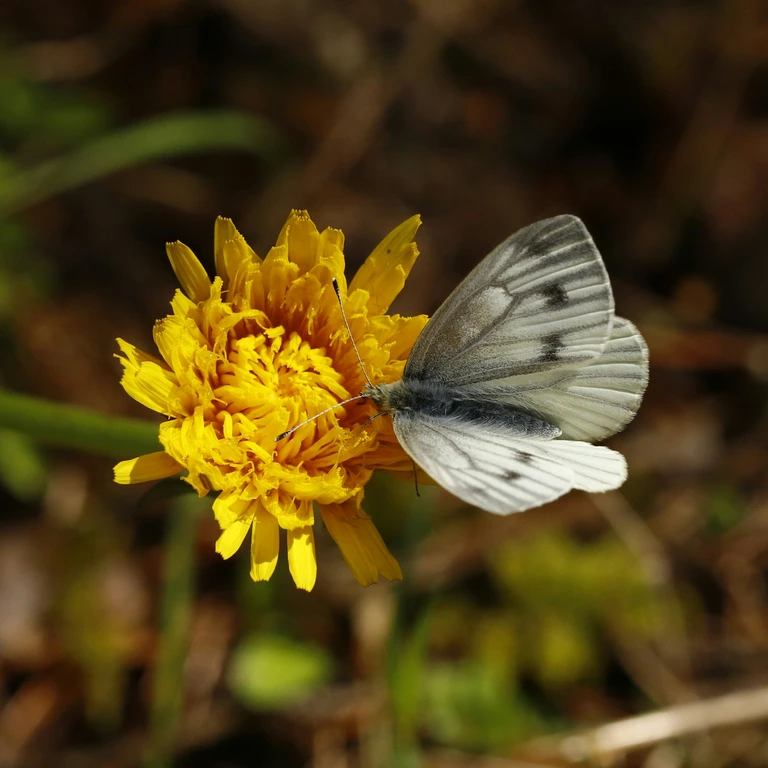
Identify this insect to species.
Pieris napi
